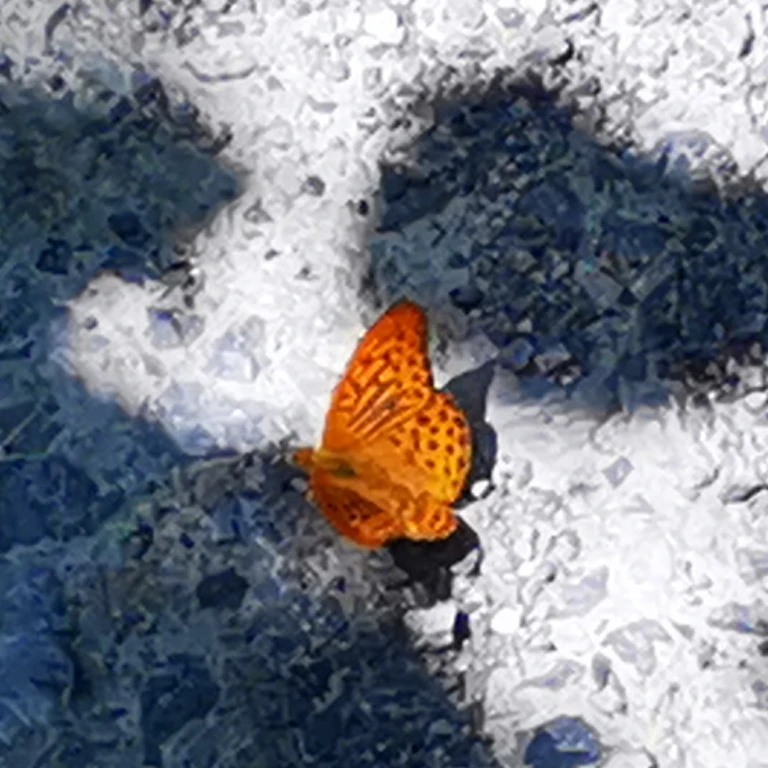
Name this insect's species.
Argynnis paphia
